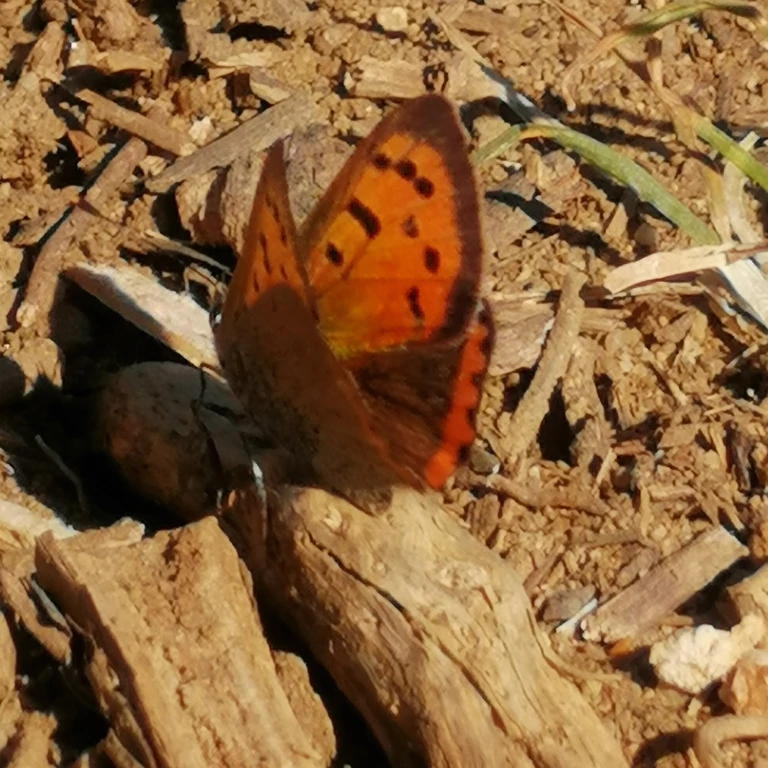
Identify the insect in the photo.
Lycaena phlaeas
